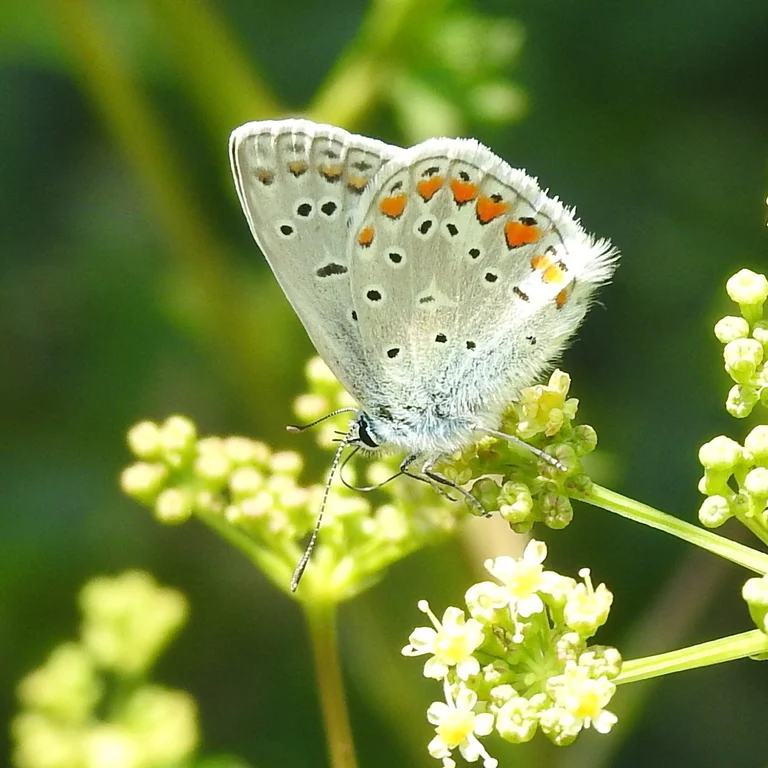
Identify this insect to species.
Polyommatus icarus
